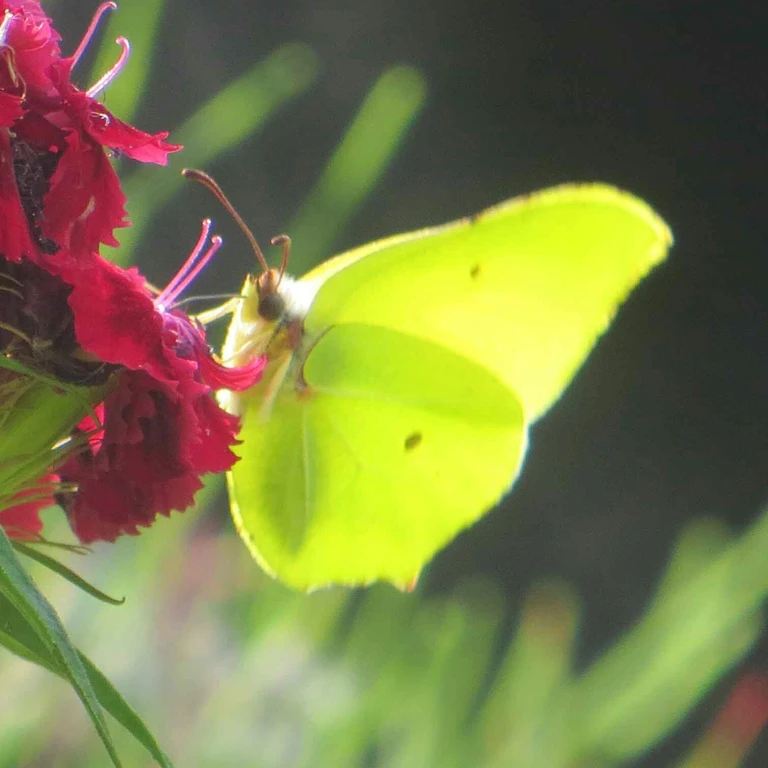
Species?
Gonepteryx rhamni
